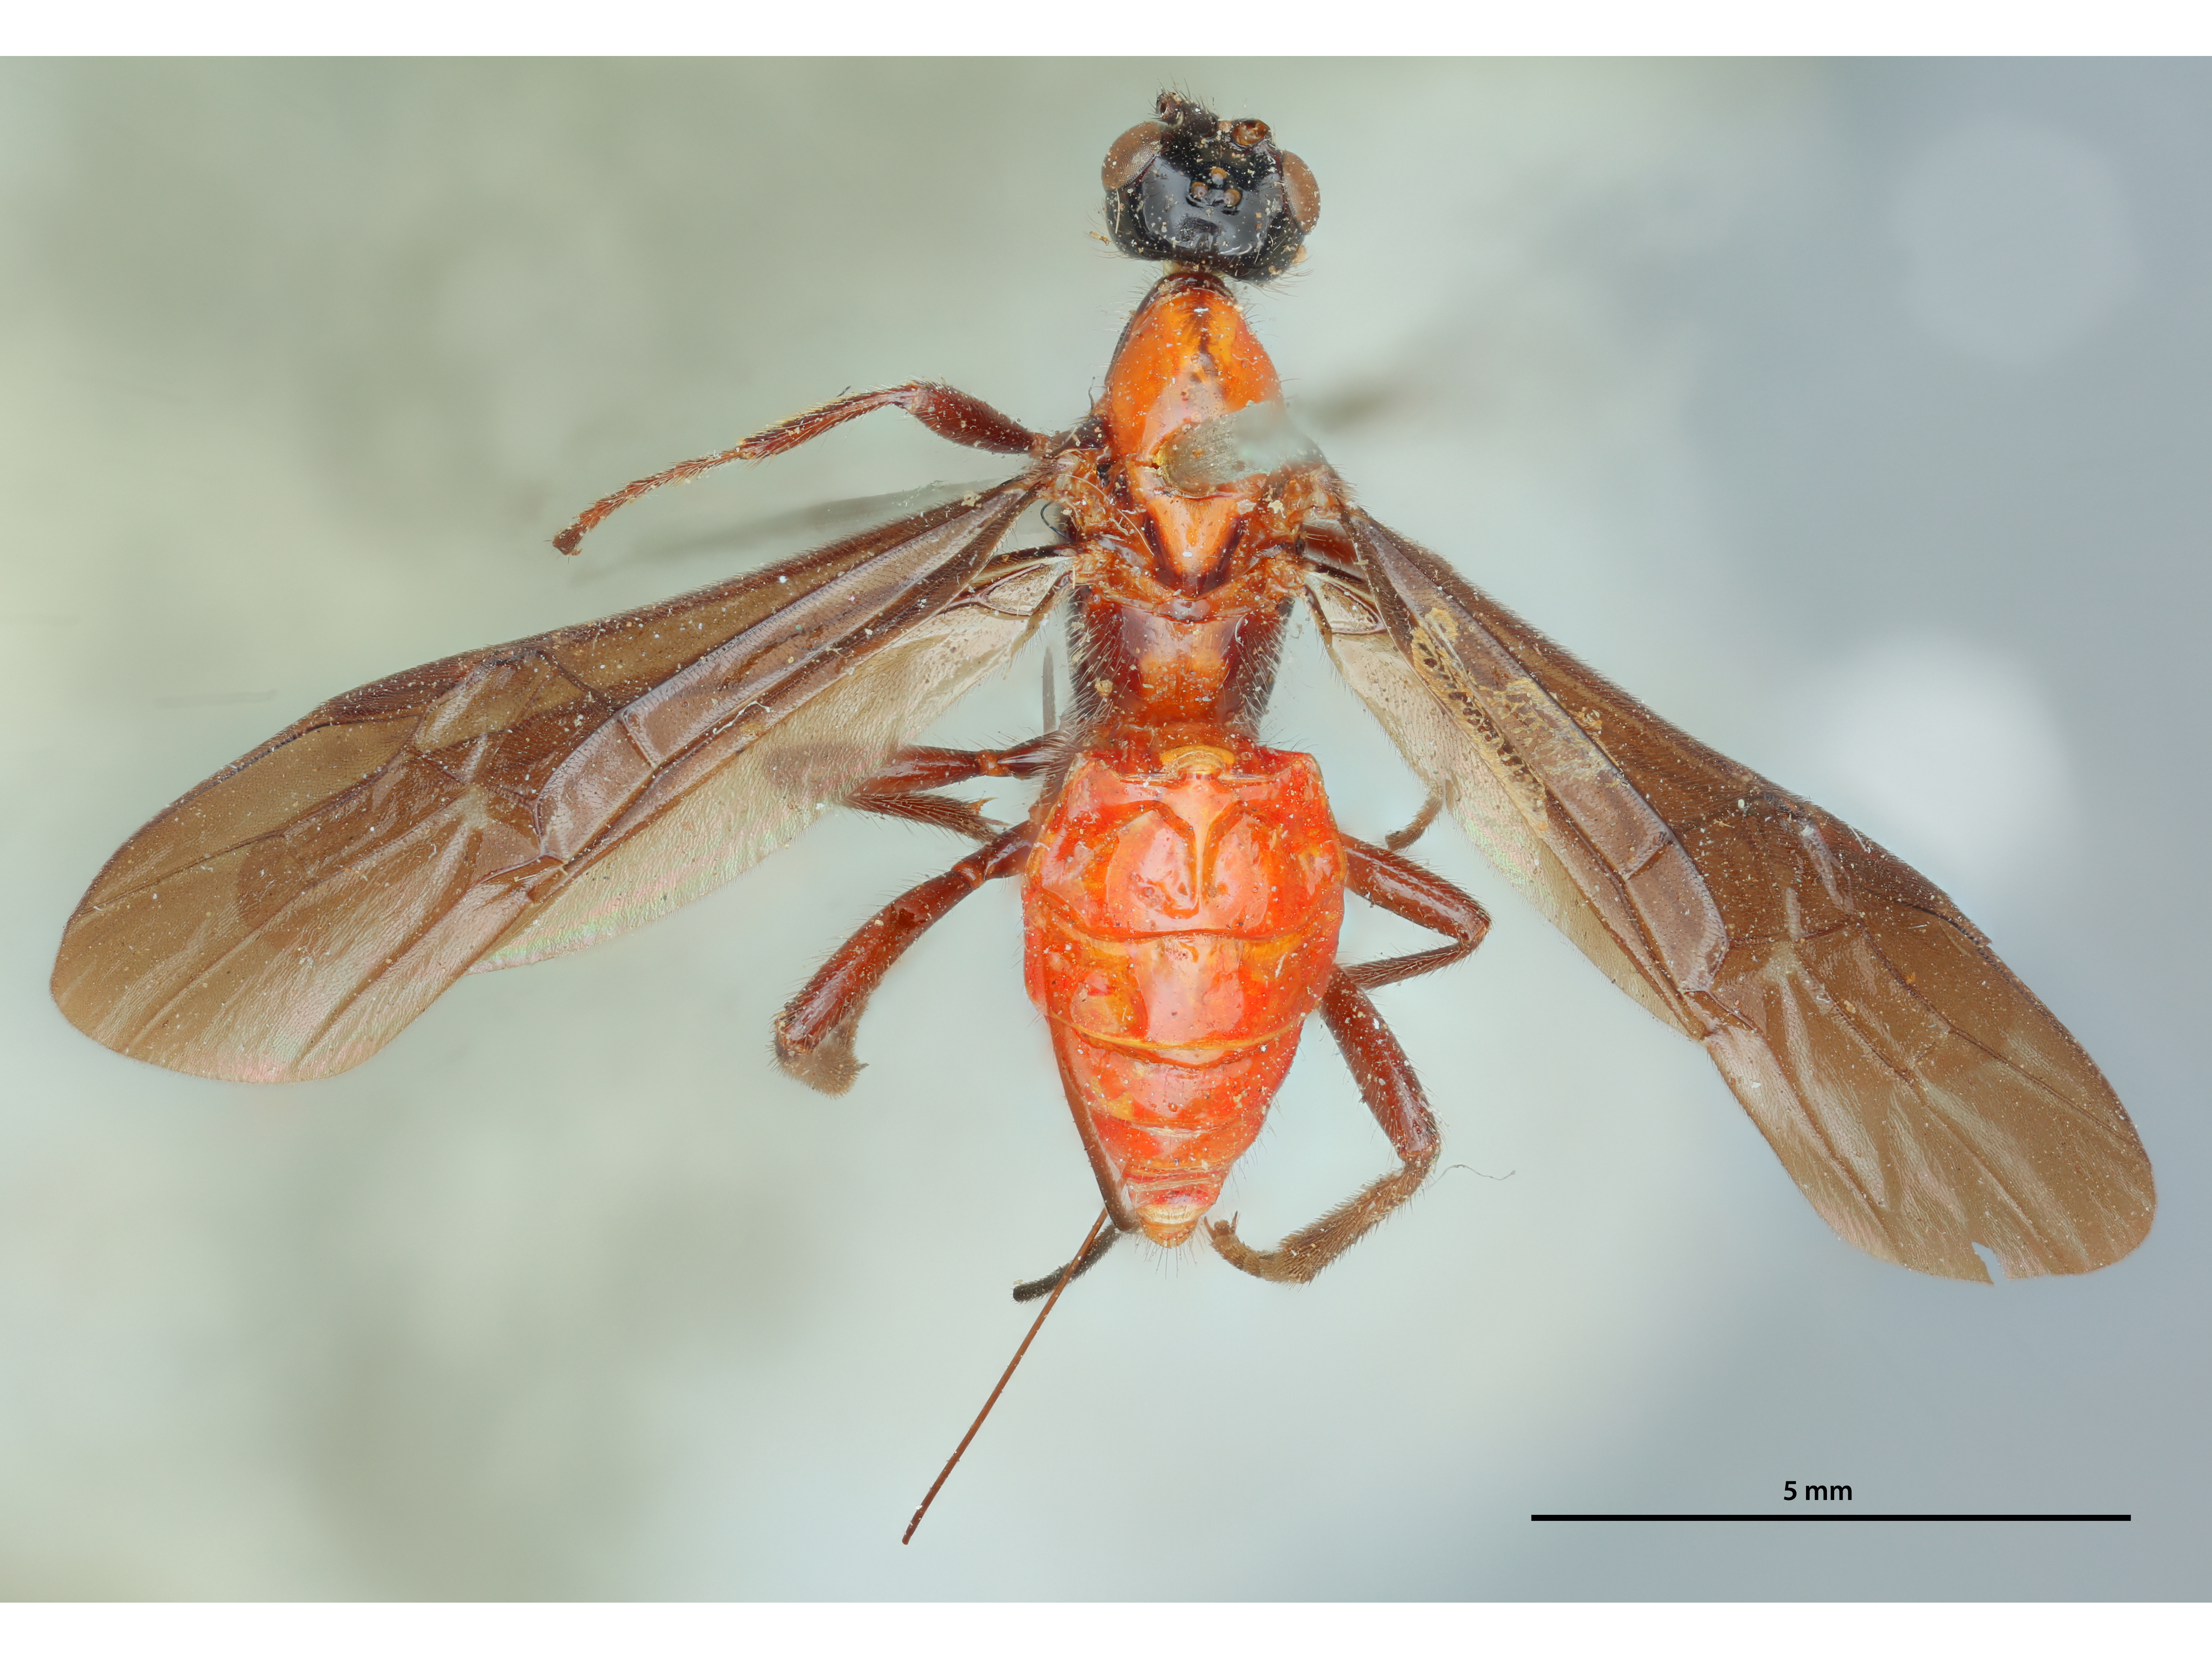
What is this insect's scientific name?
Bracon atripectus
